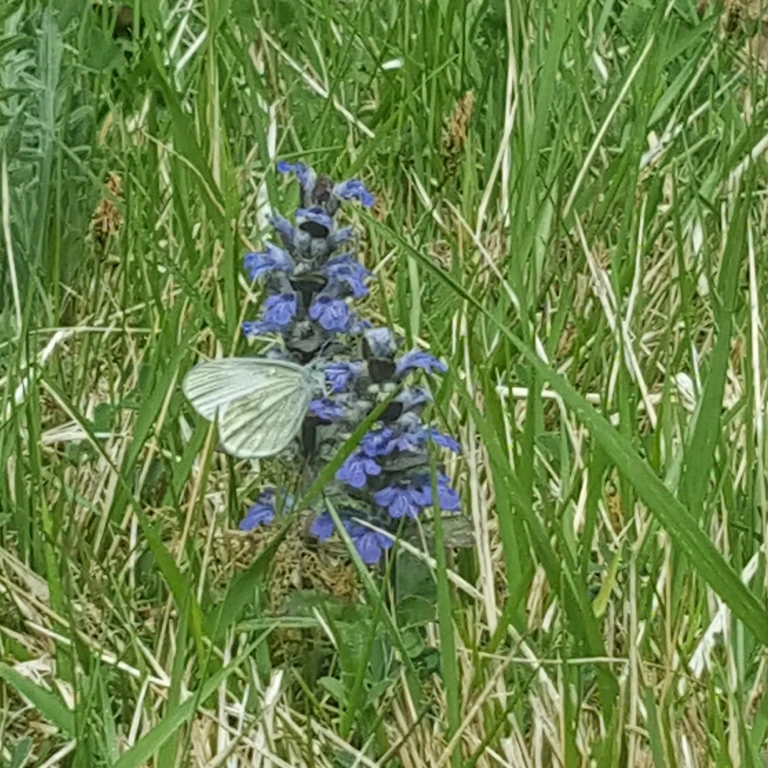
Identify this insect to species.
Leptidea sinapis/juvernica
